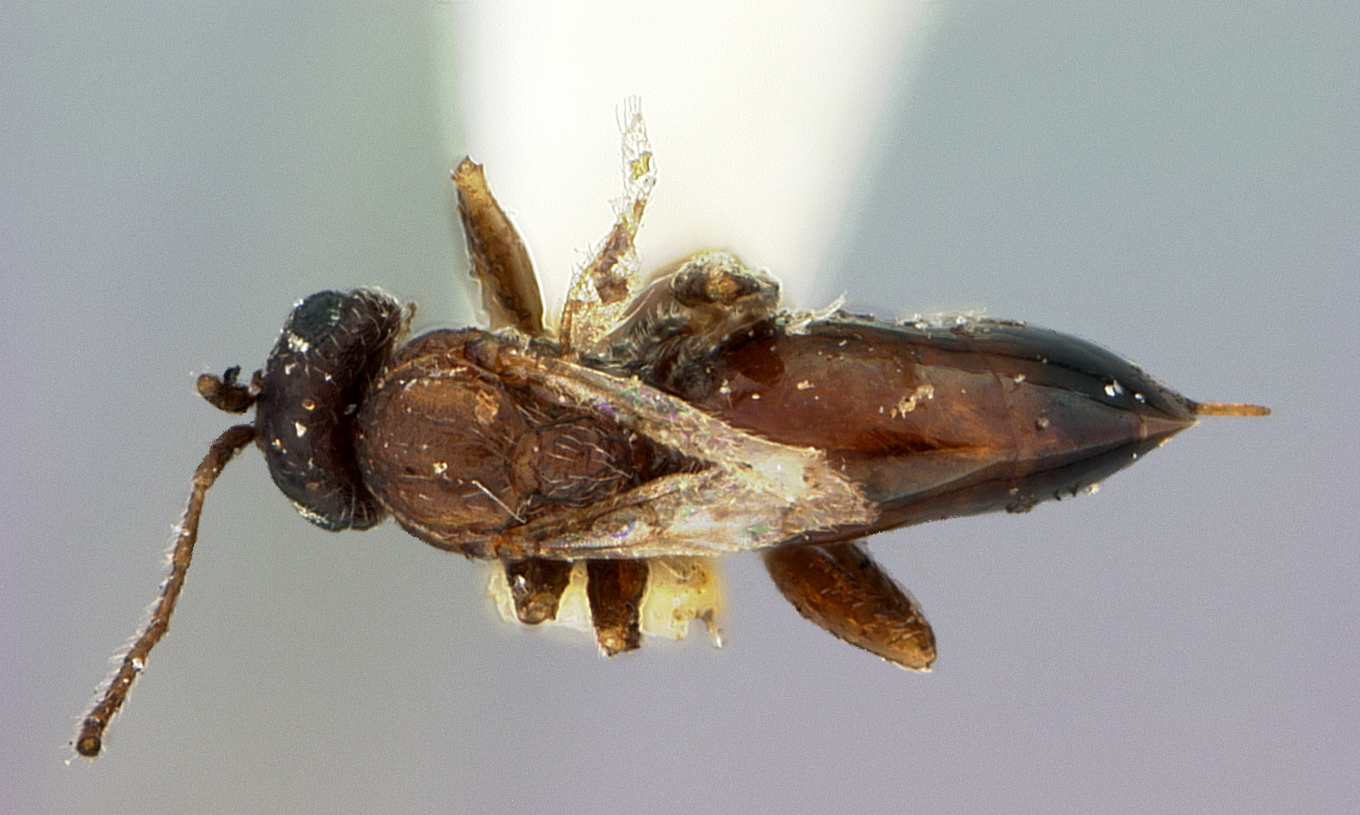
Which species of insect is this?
Philonix californica
